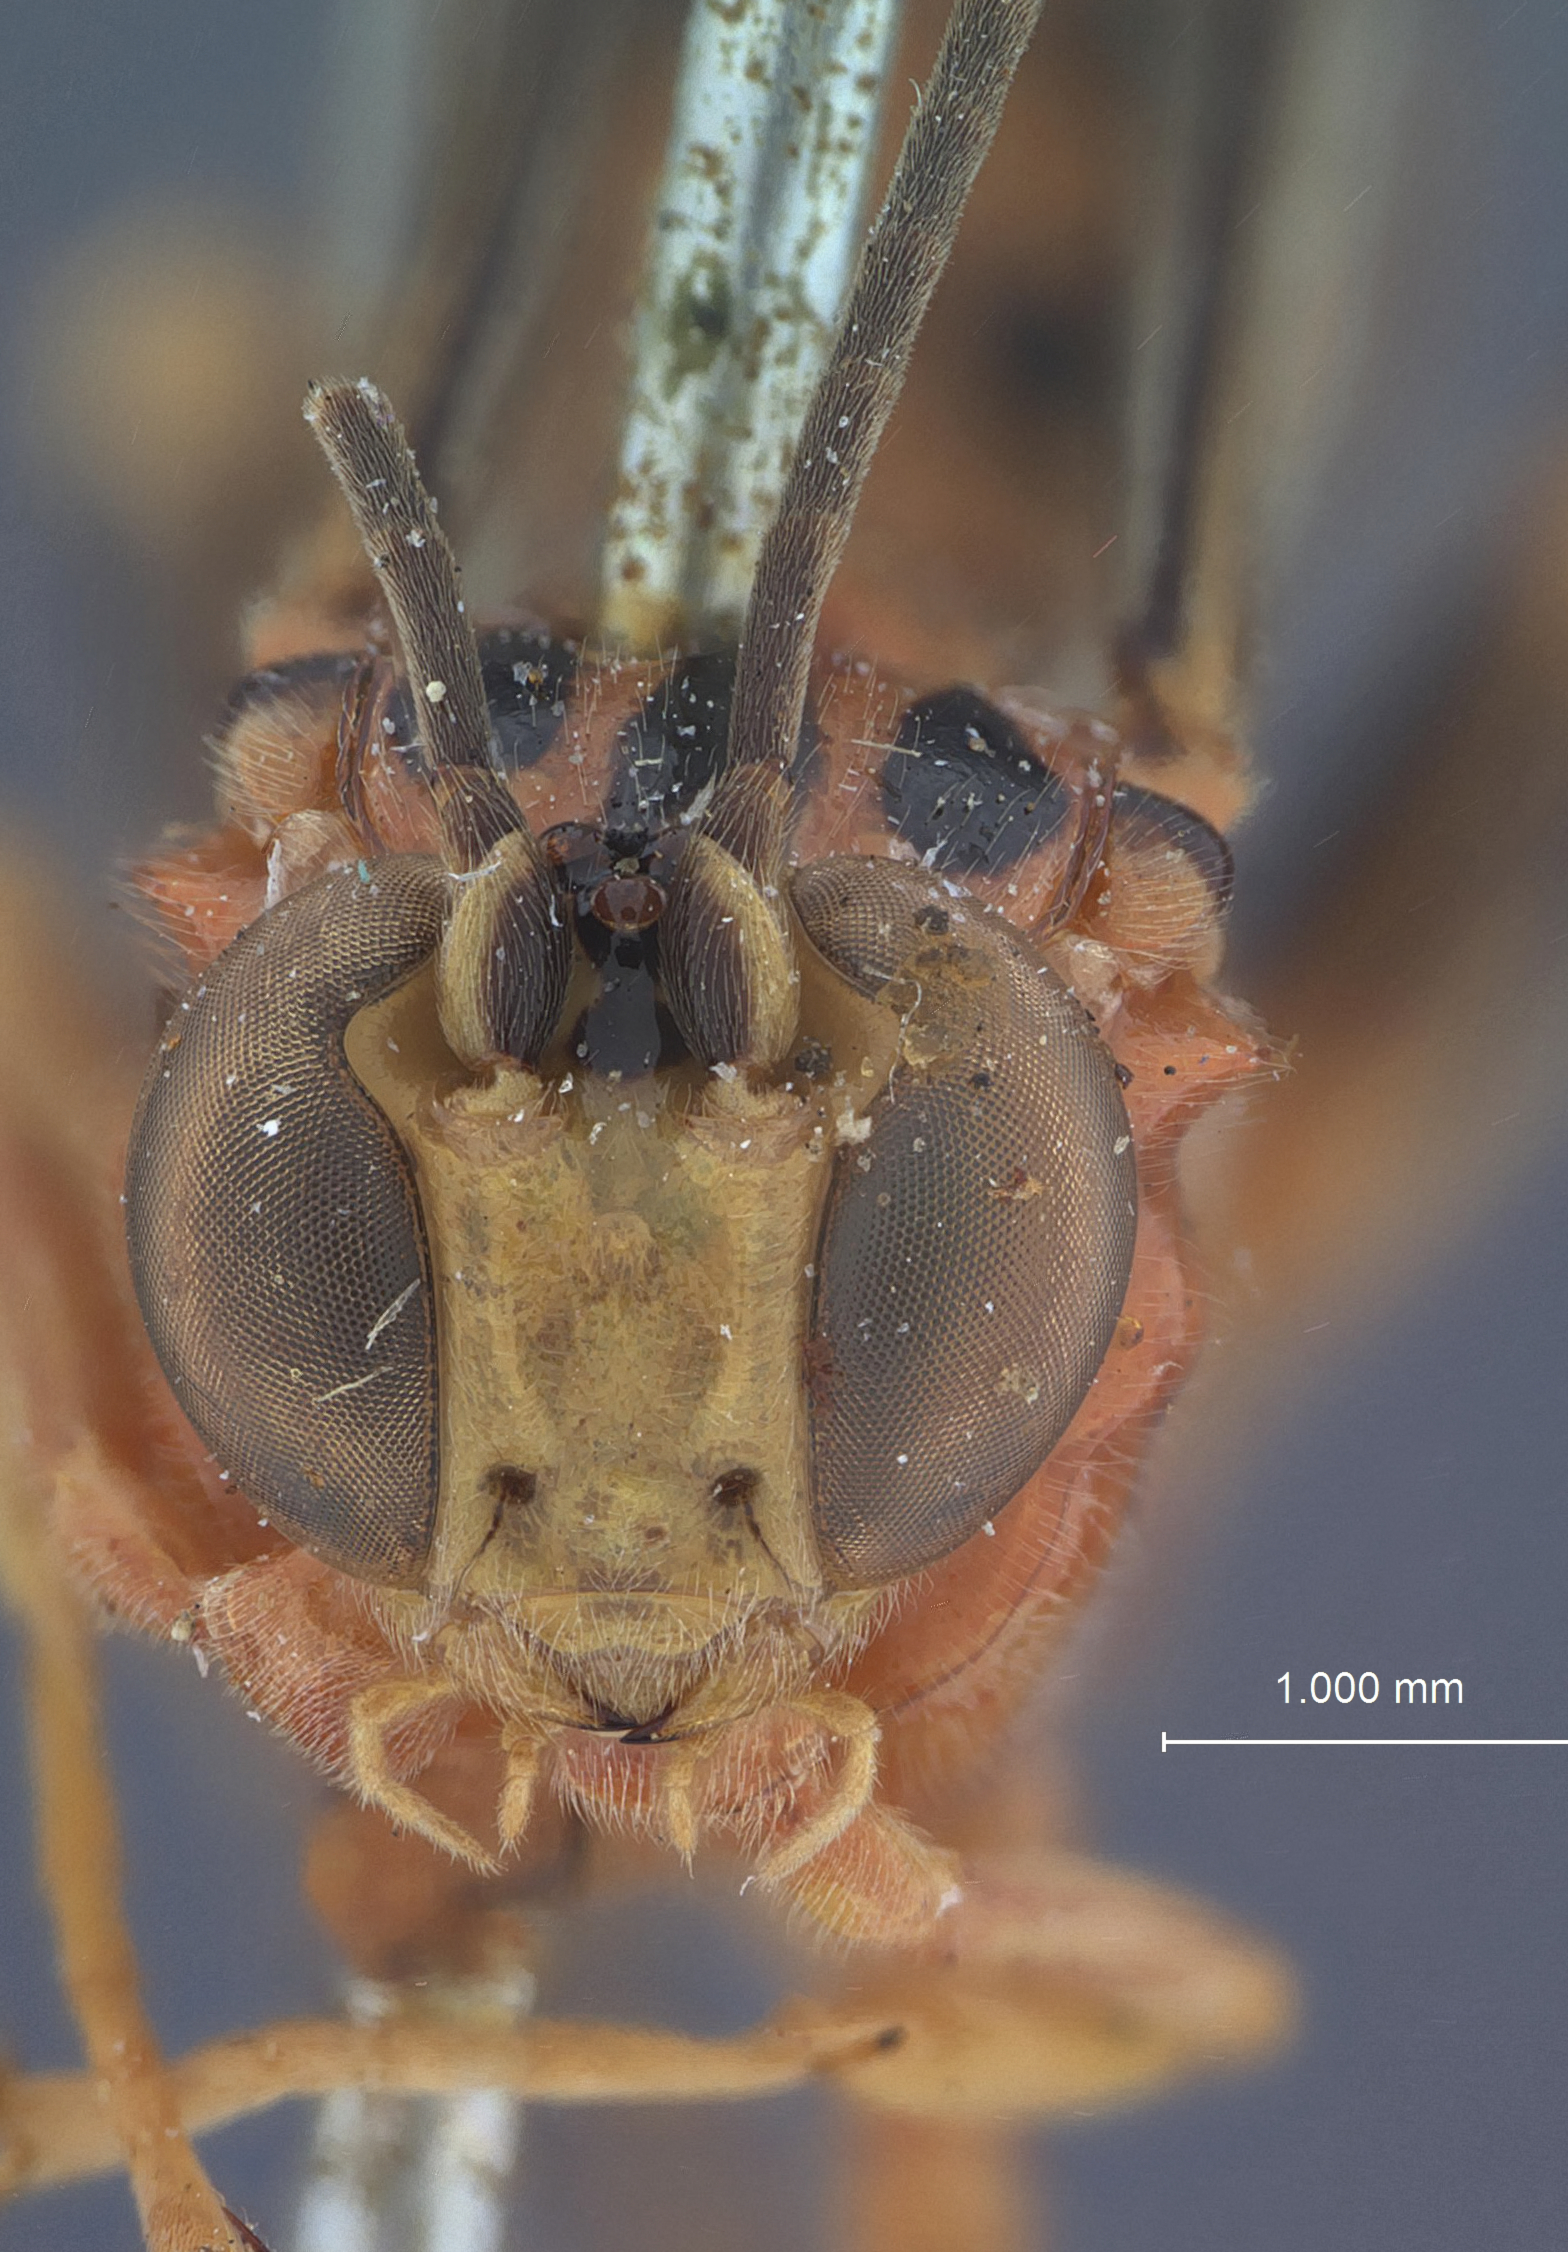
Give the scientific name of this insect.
Xanthopimpla sticta
